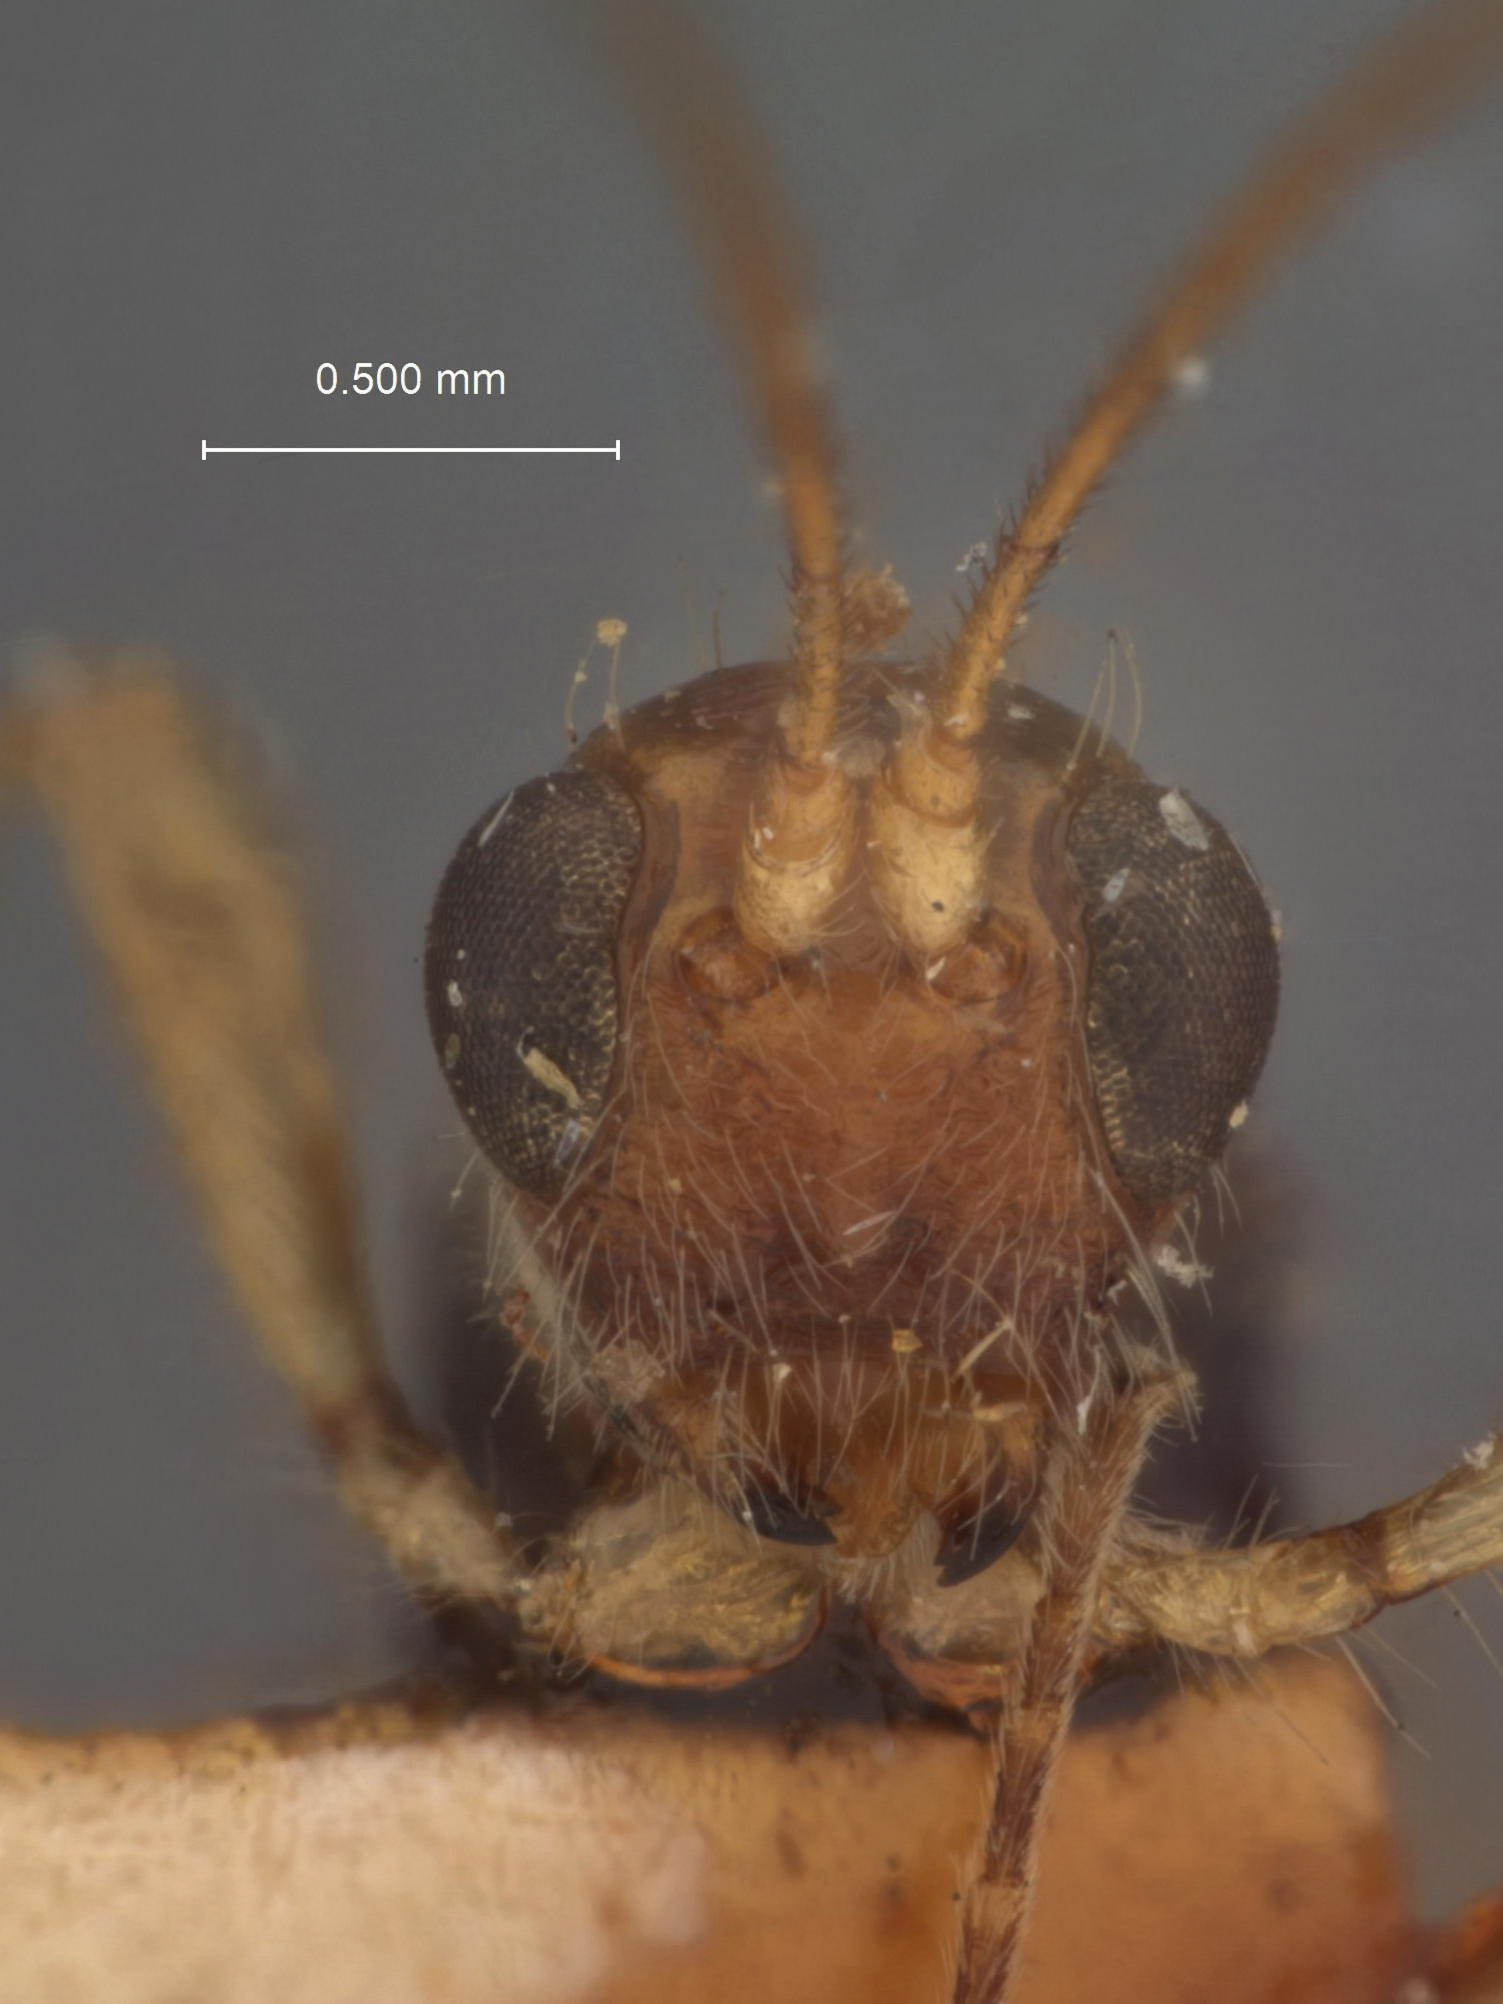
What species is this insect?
Spathius poliorcetes
